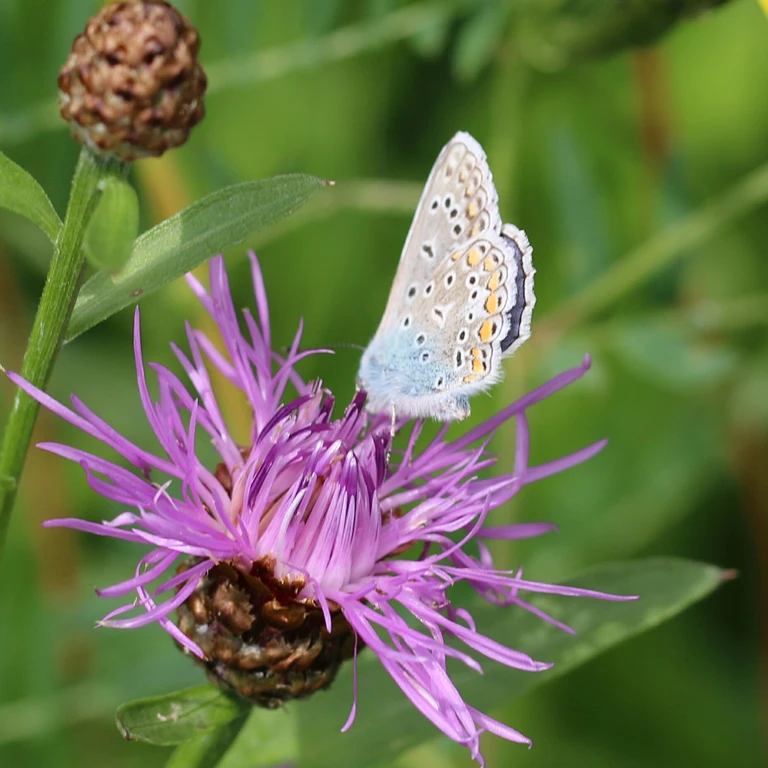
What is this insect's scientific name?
Polyommatus icarus
